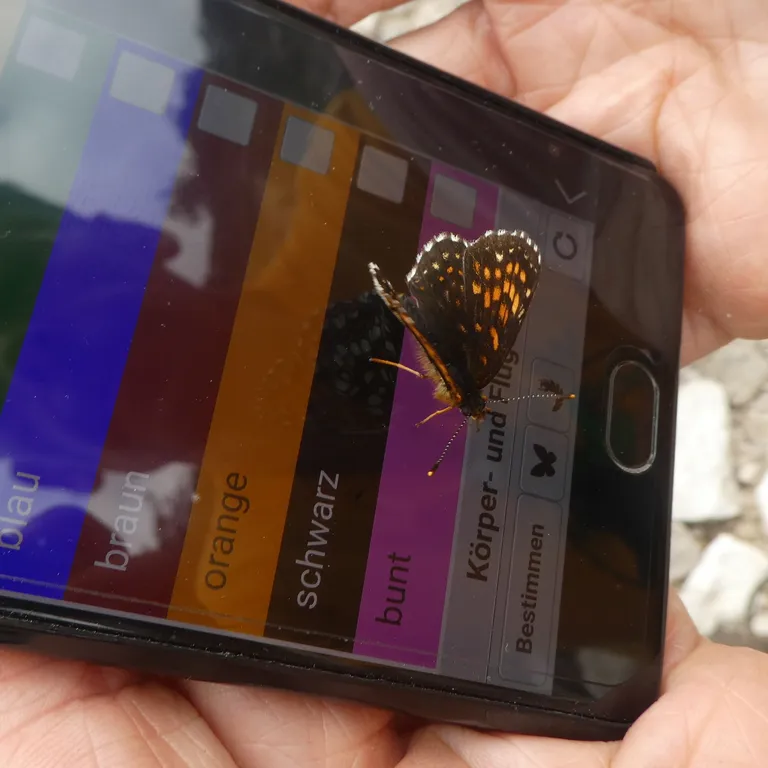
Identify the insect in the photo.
Melitaea diamina
